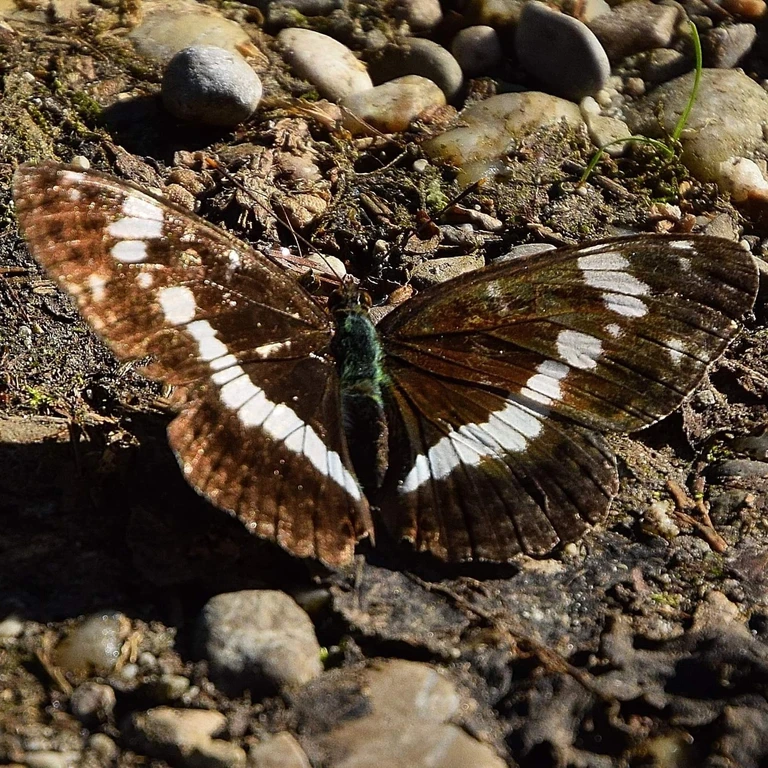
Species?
Limenitis camilla (also Ladoga camilla)
